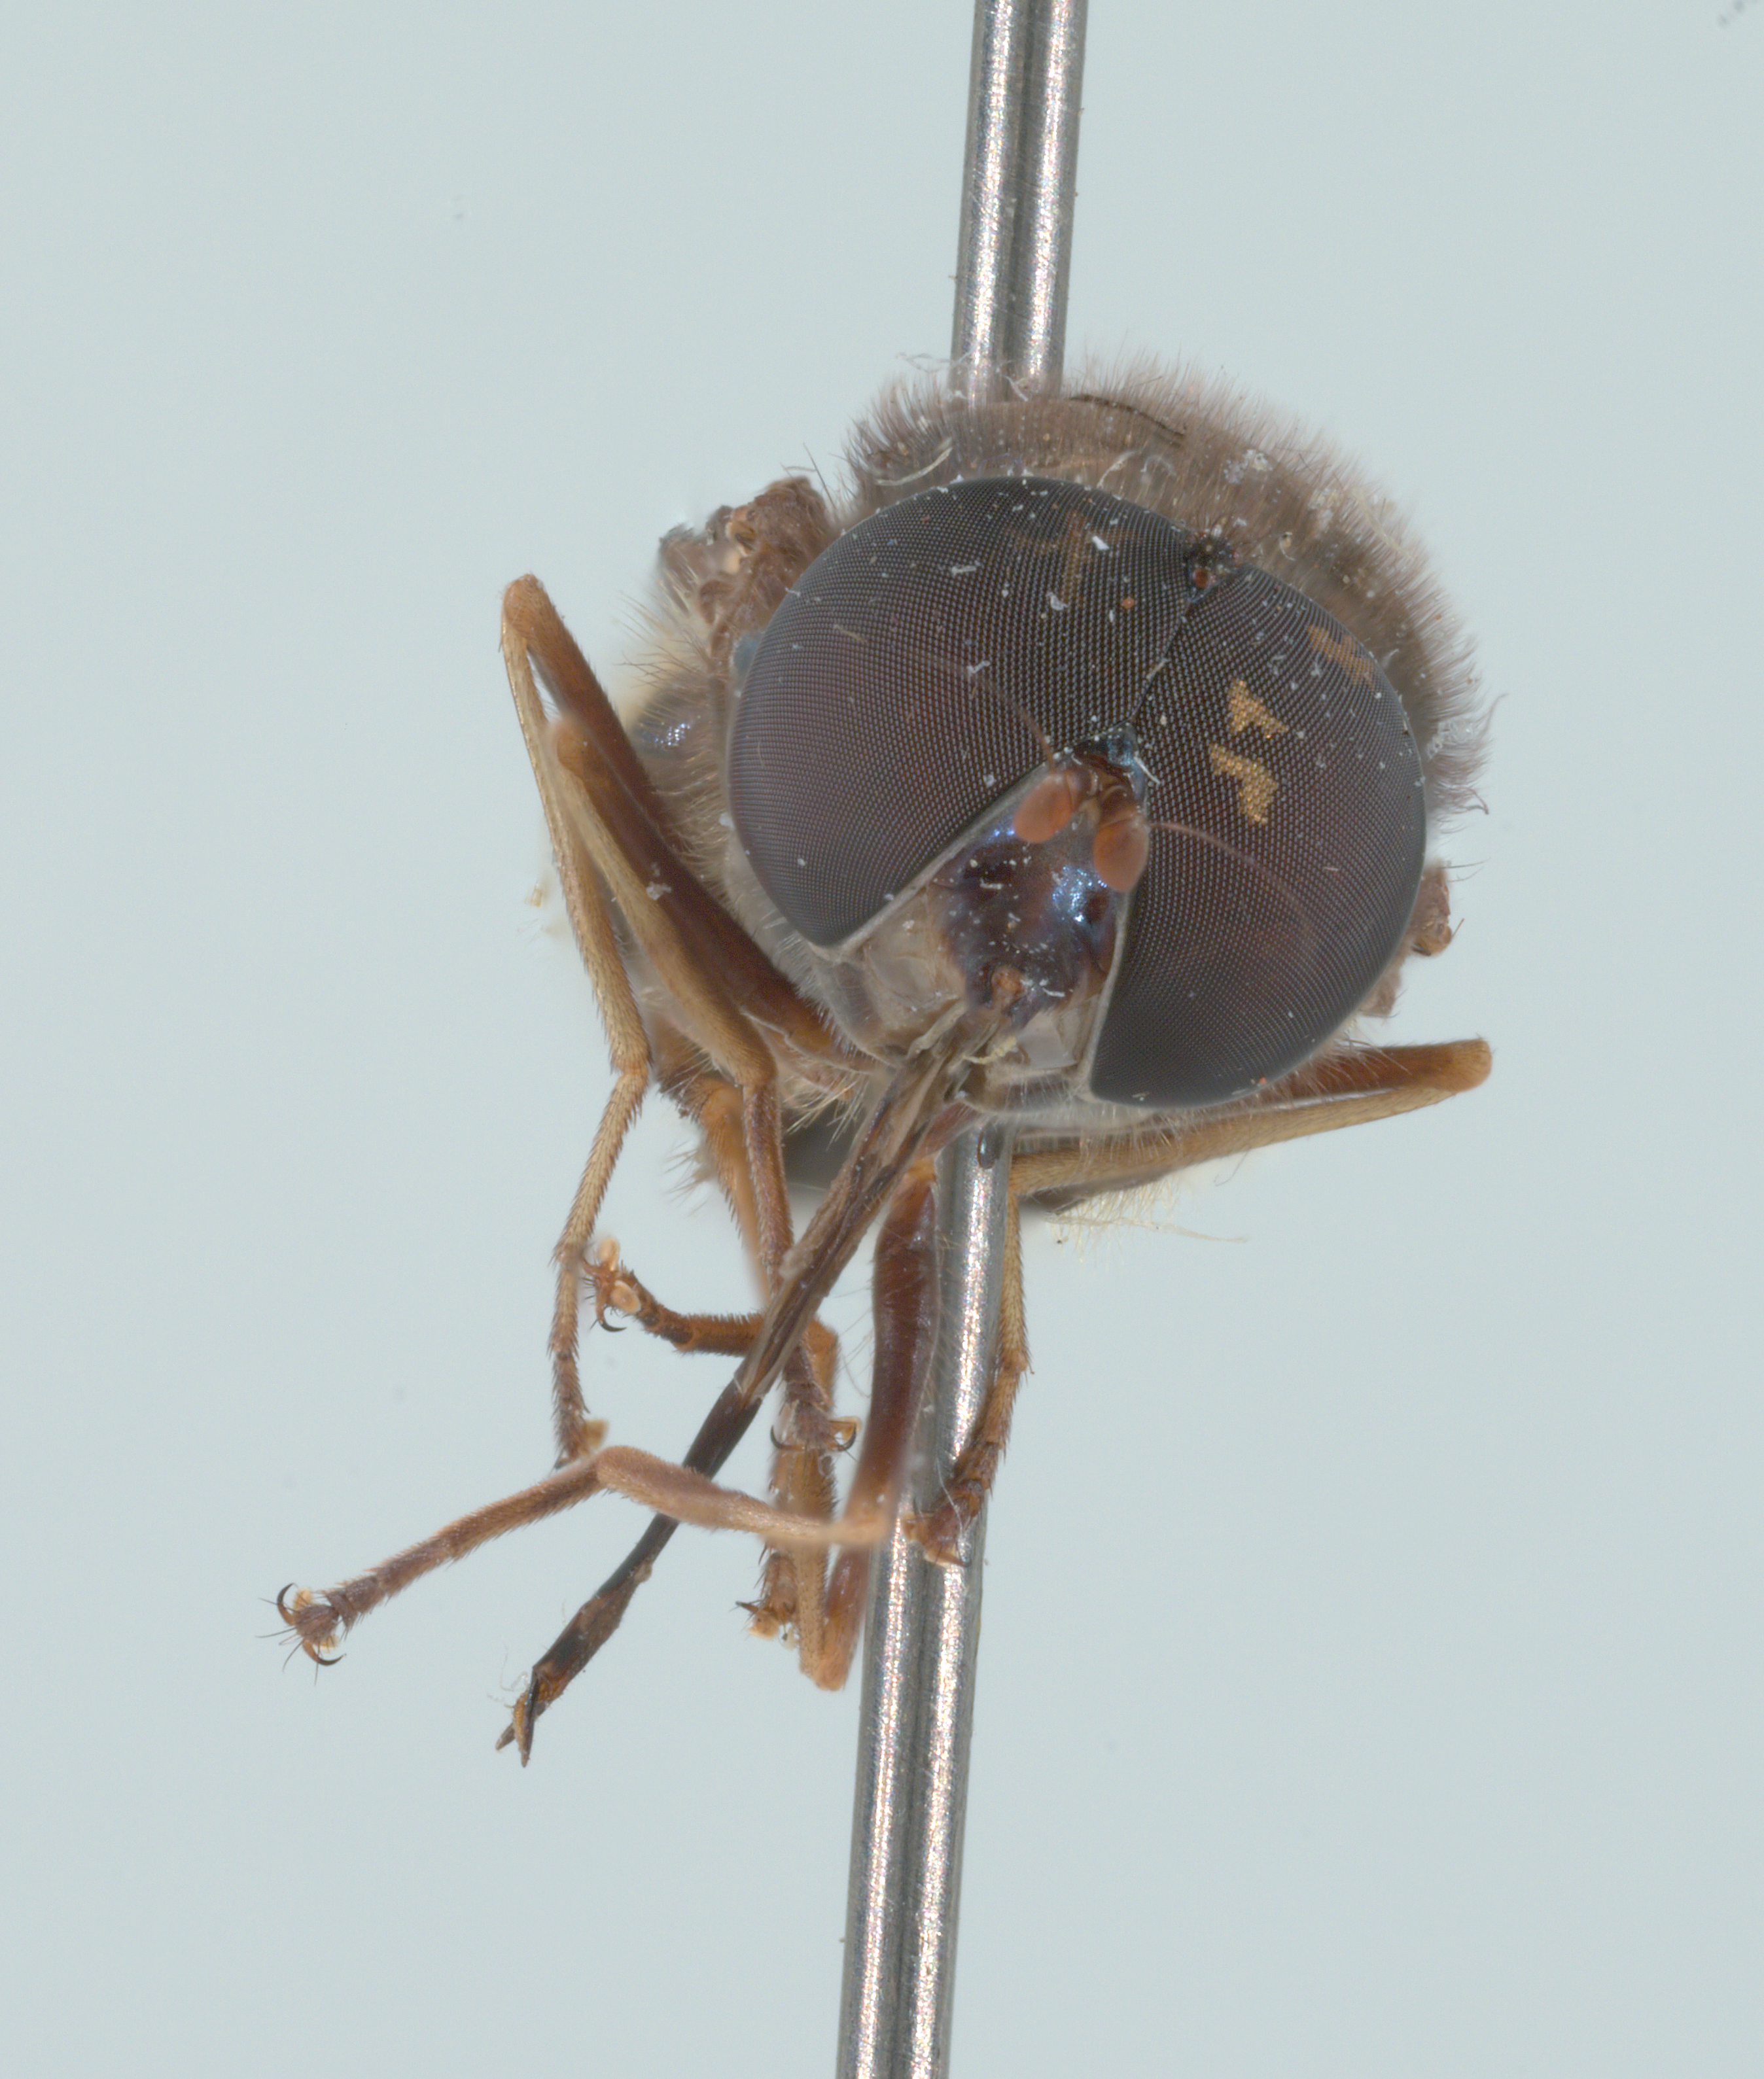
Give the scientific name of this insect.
Rhingia cyanoprora
